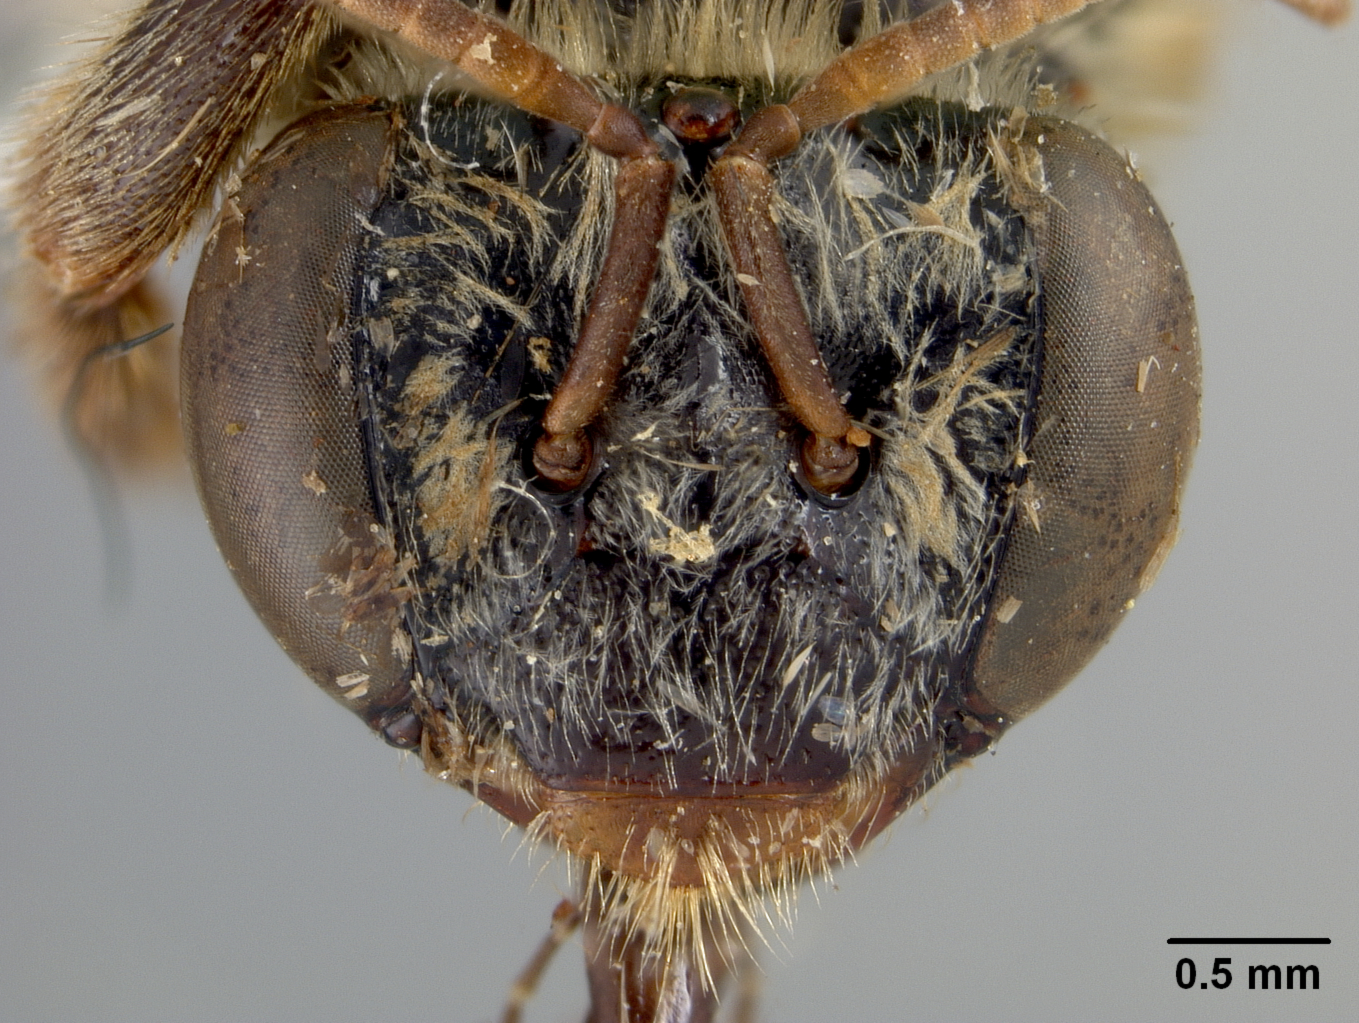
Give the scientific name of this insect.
Exomalopsis crucis
